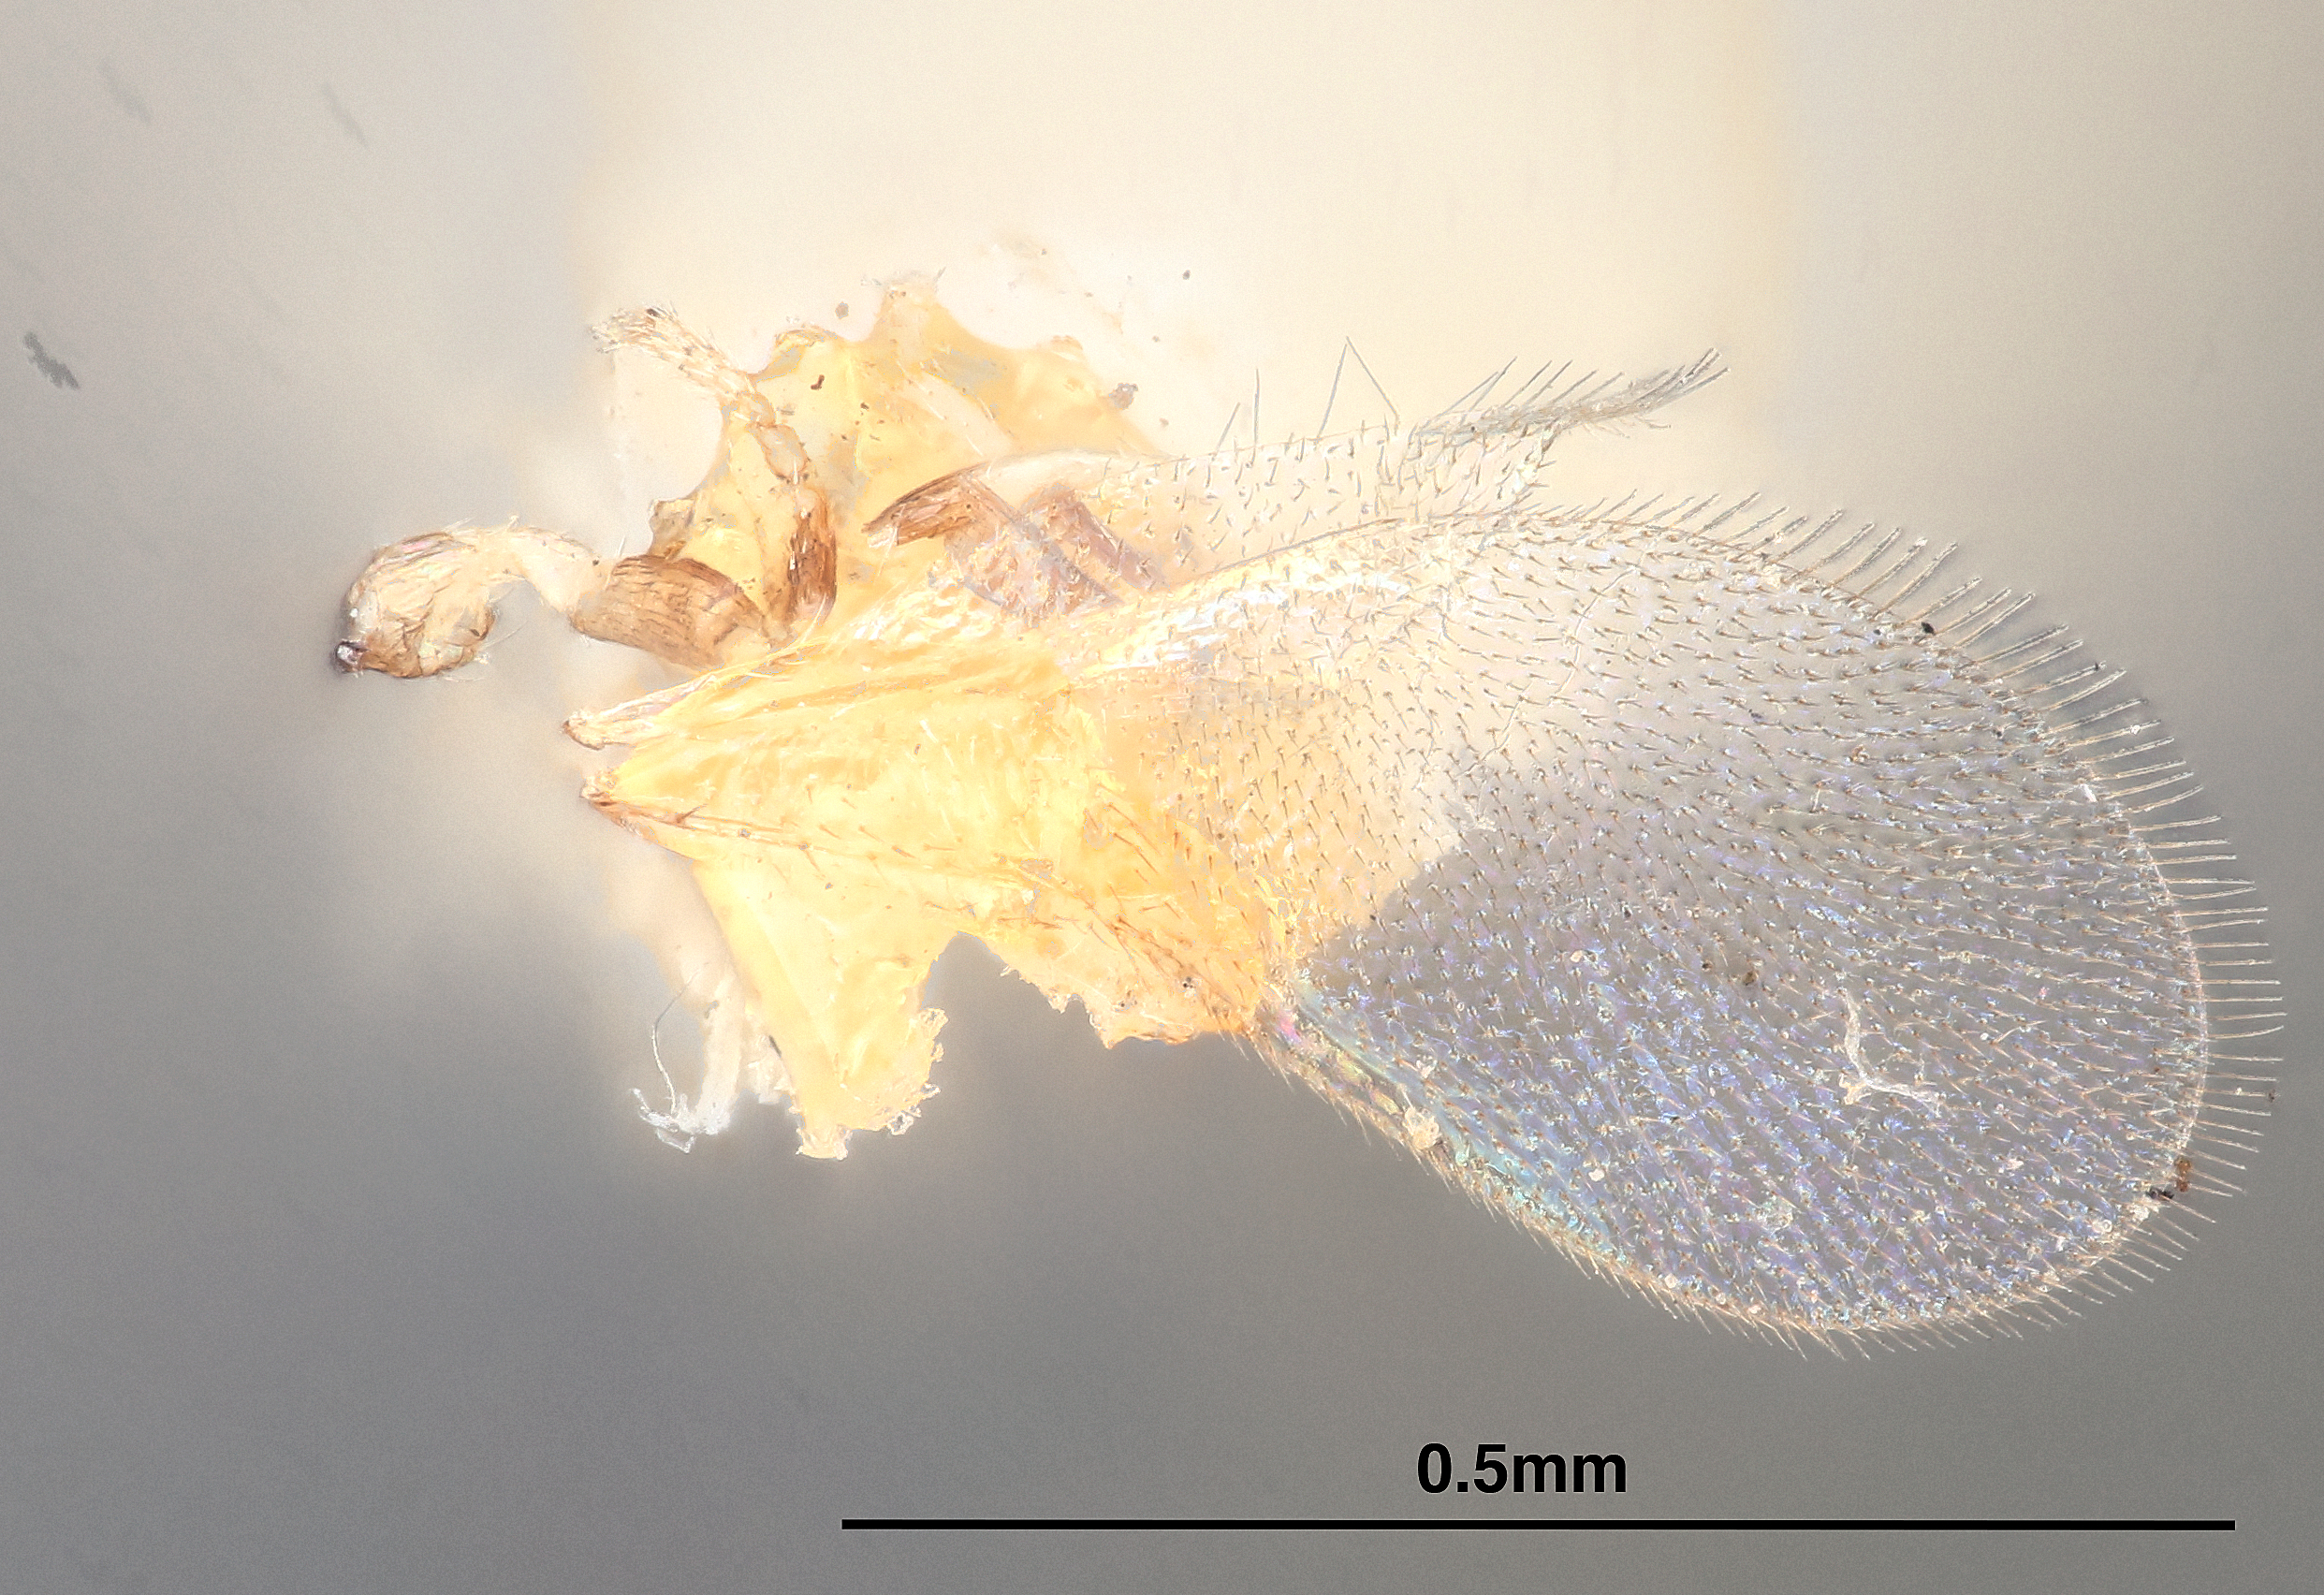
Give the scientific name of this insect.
Metallonoidea brittanica
